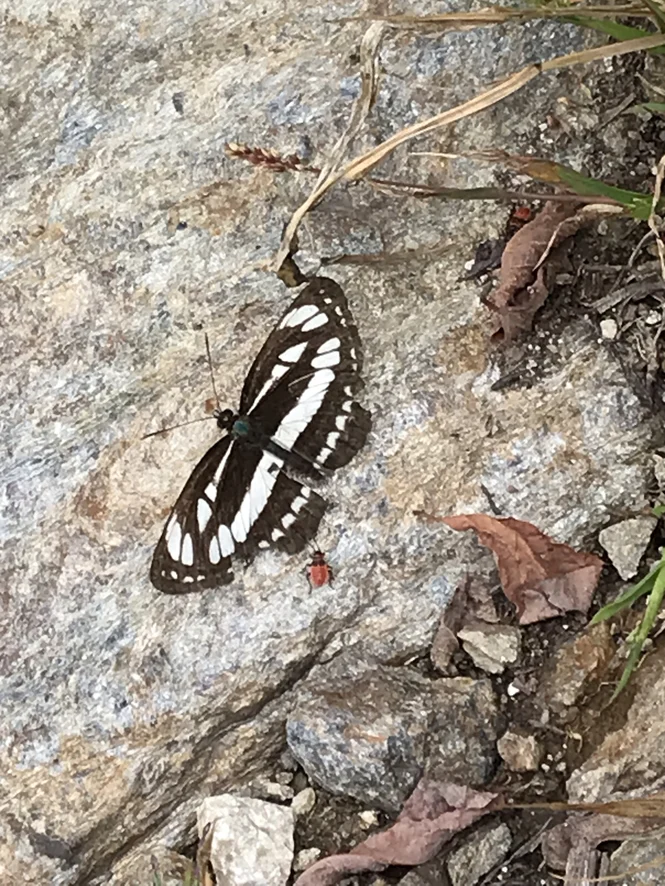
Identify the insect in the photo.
Neptis sappho
